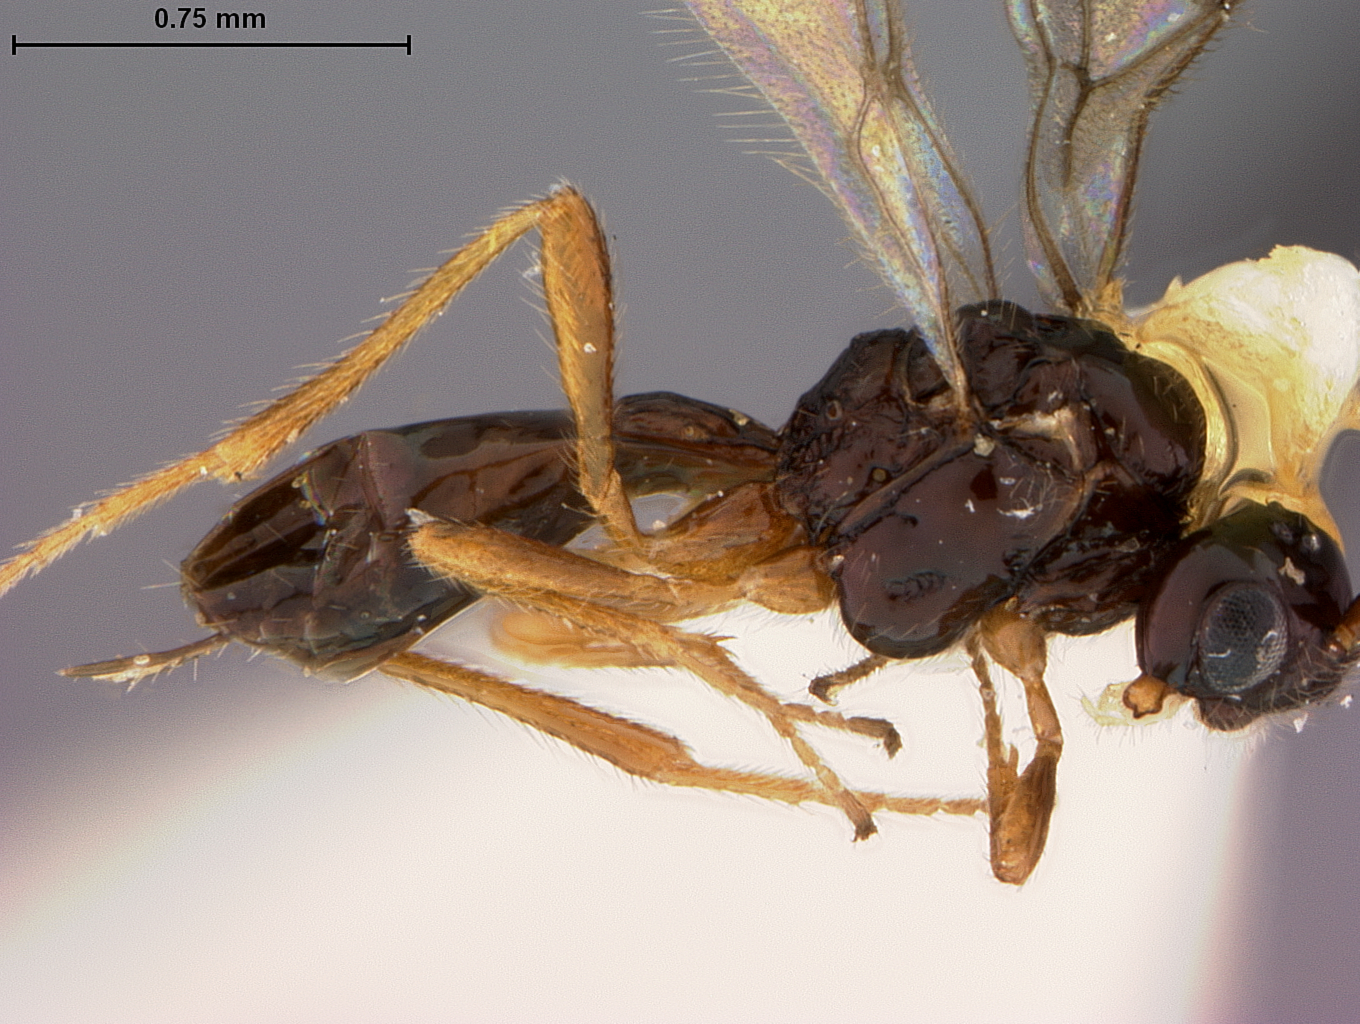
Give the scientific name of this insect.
Aspilota sinibasis
